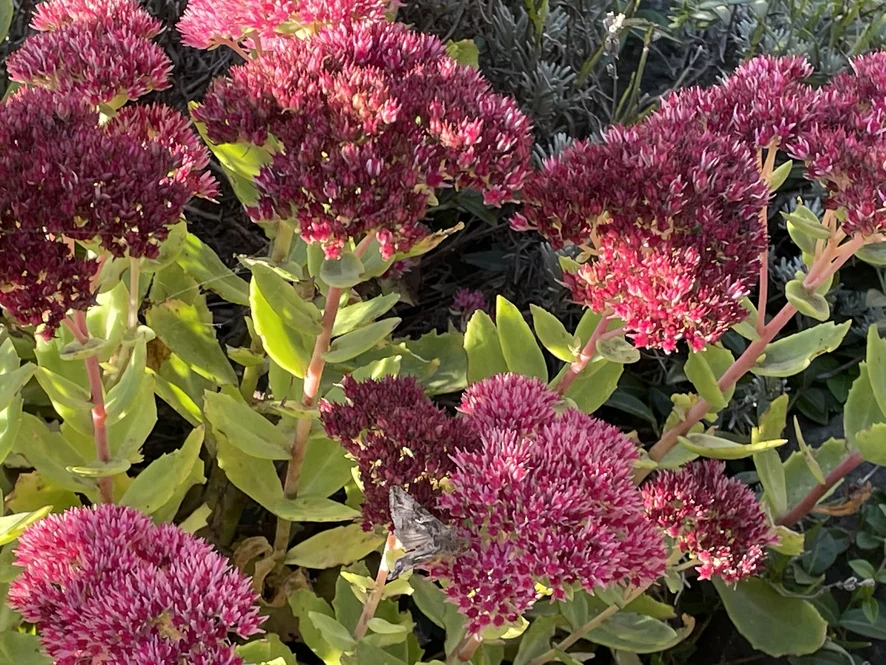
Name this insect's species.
Autographa gamma
